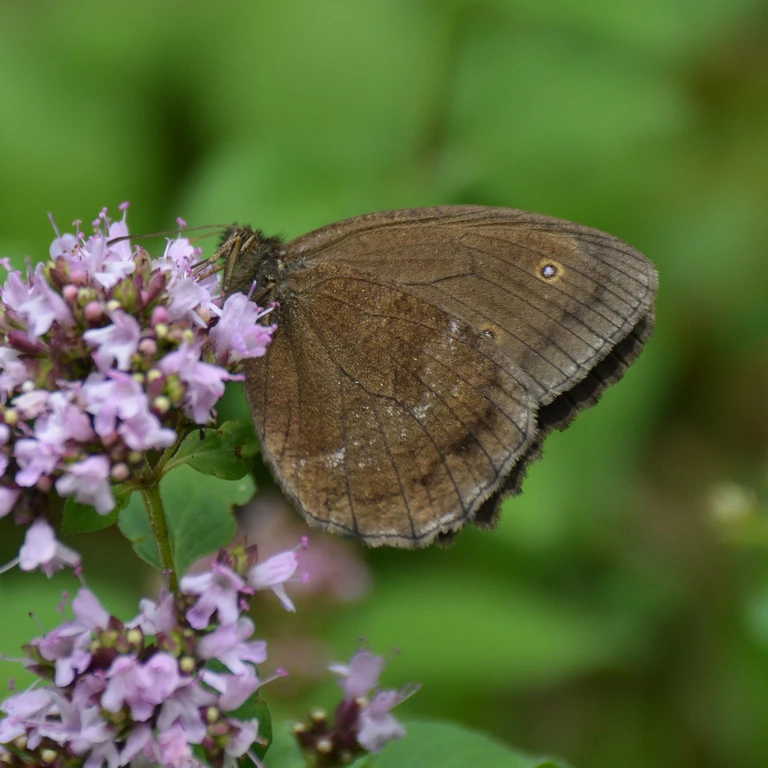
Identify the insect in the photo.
Minois dryas
